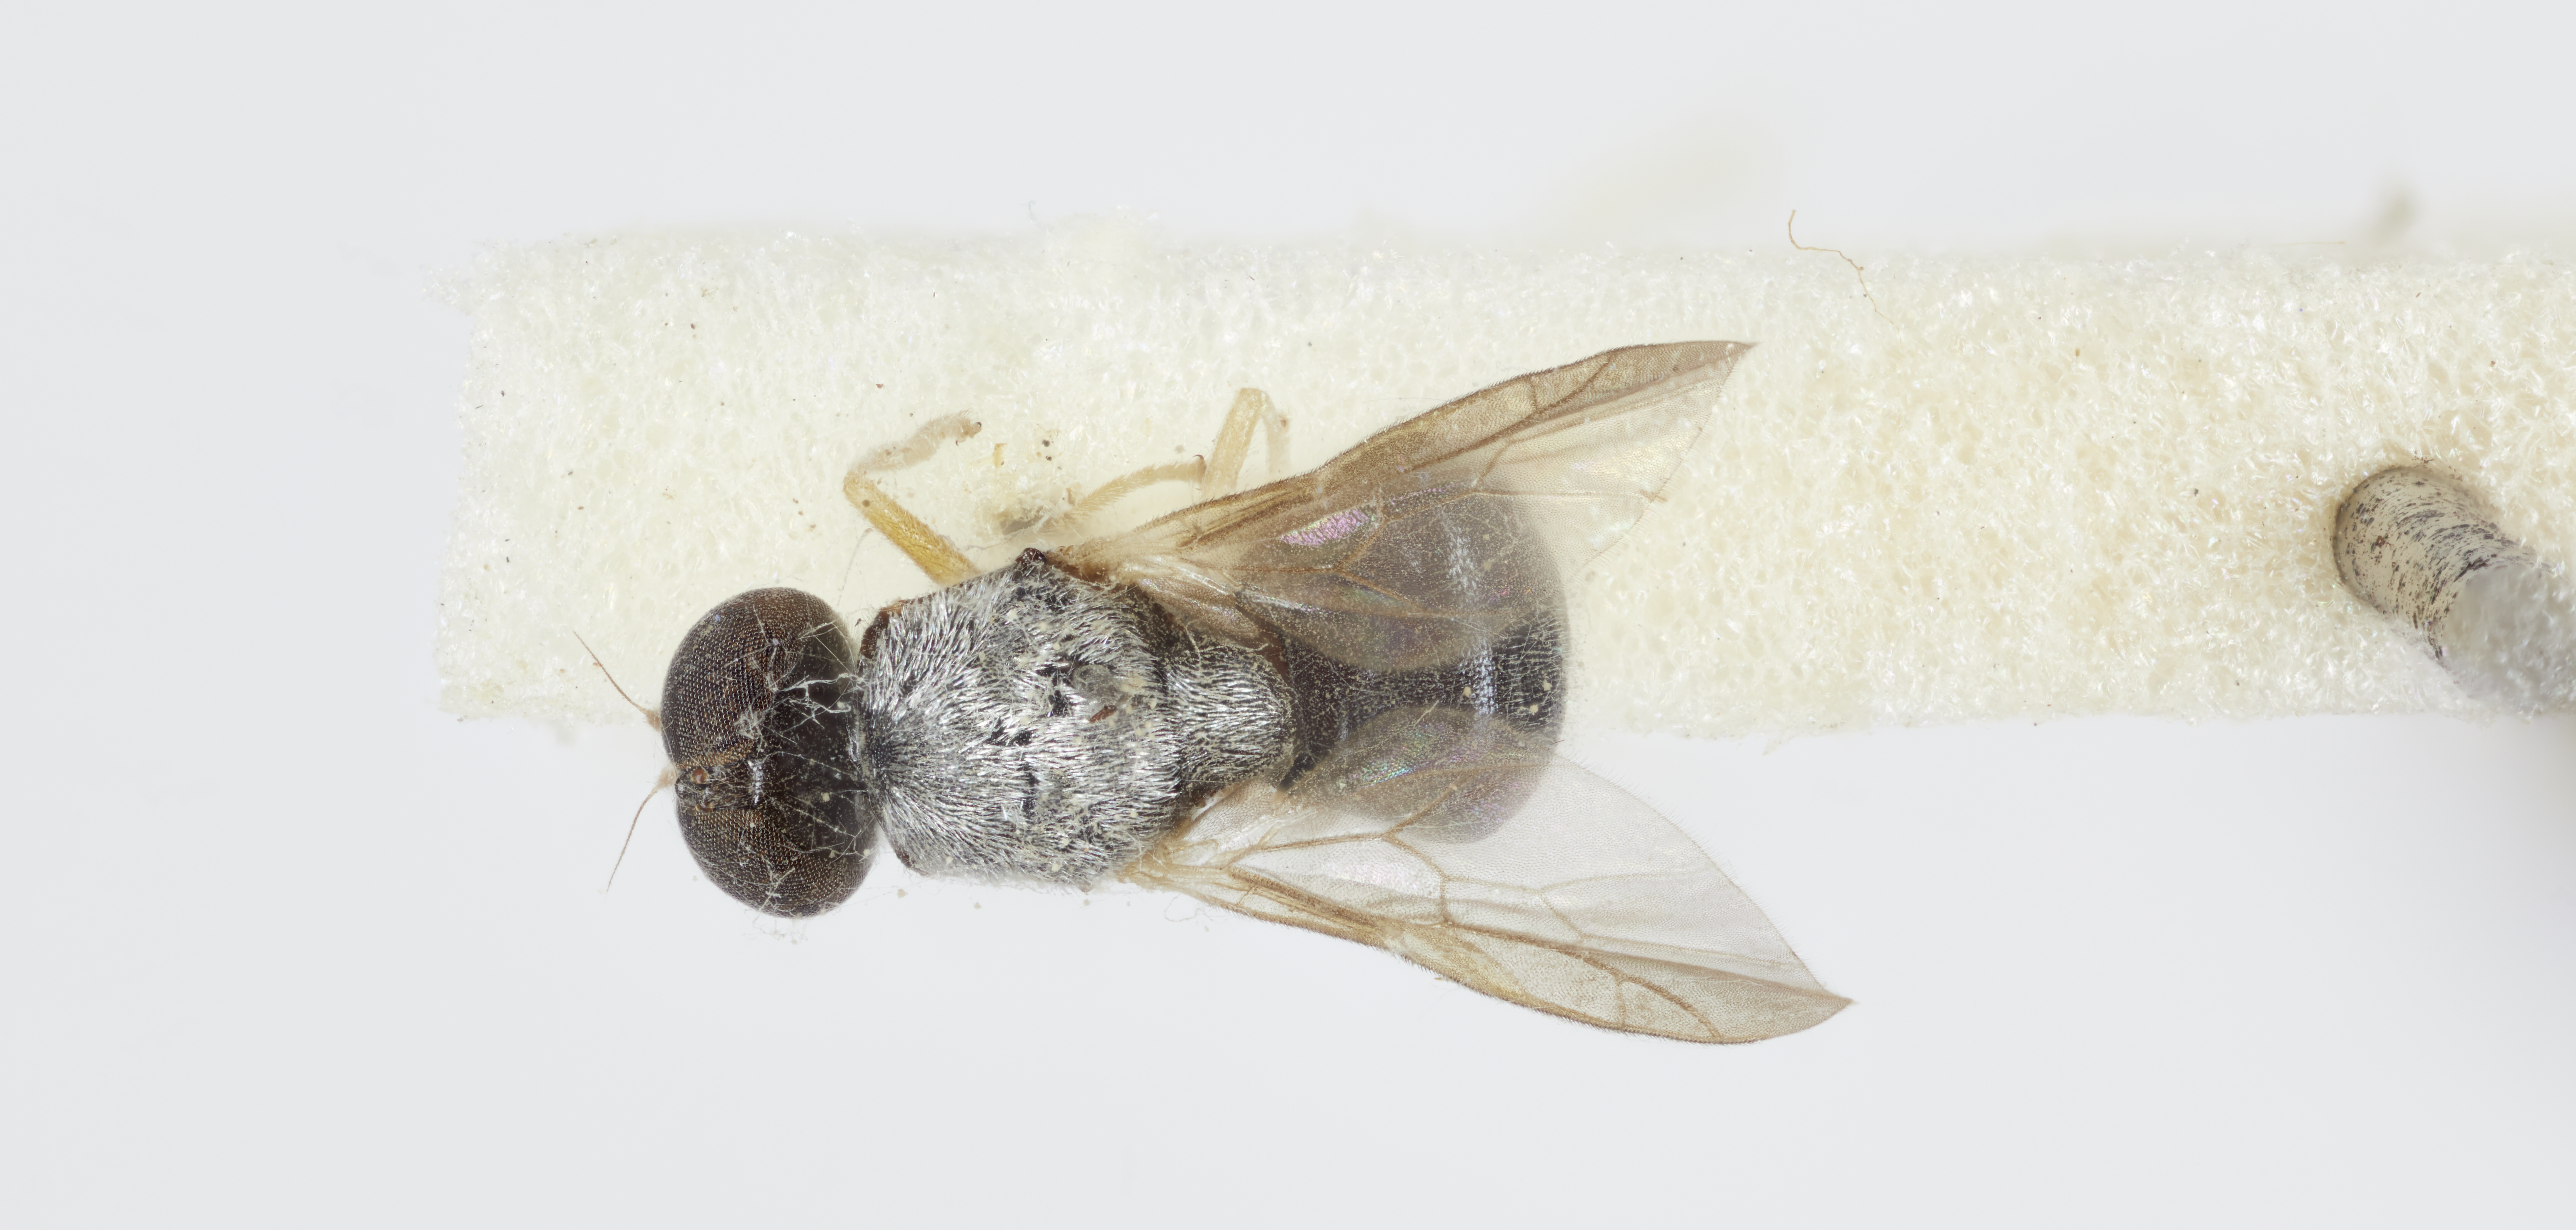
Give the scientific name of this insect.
Eupachygaster villosa
